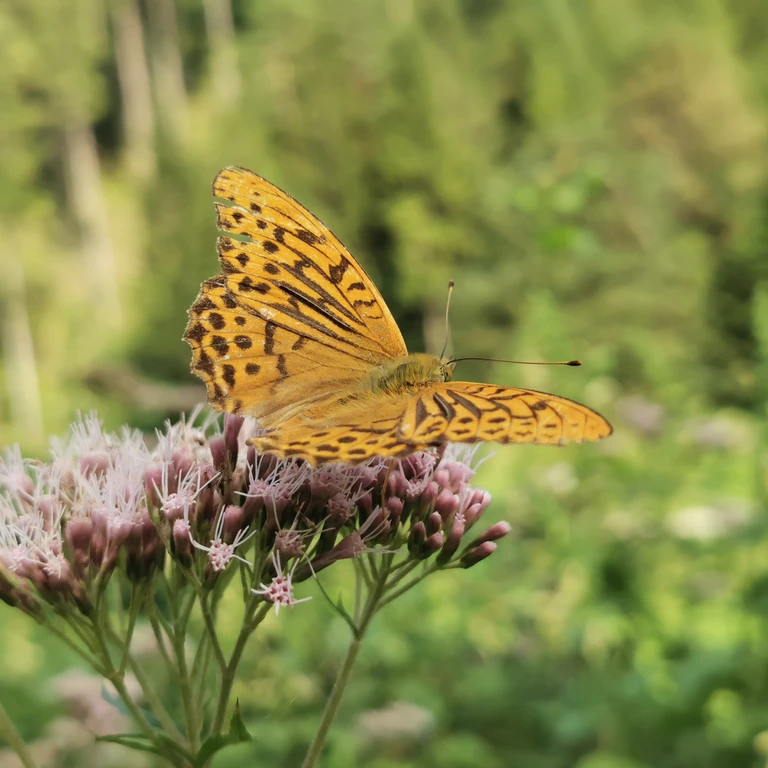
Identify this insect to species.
Argynnis paphia
